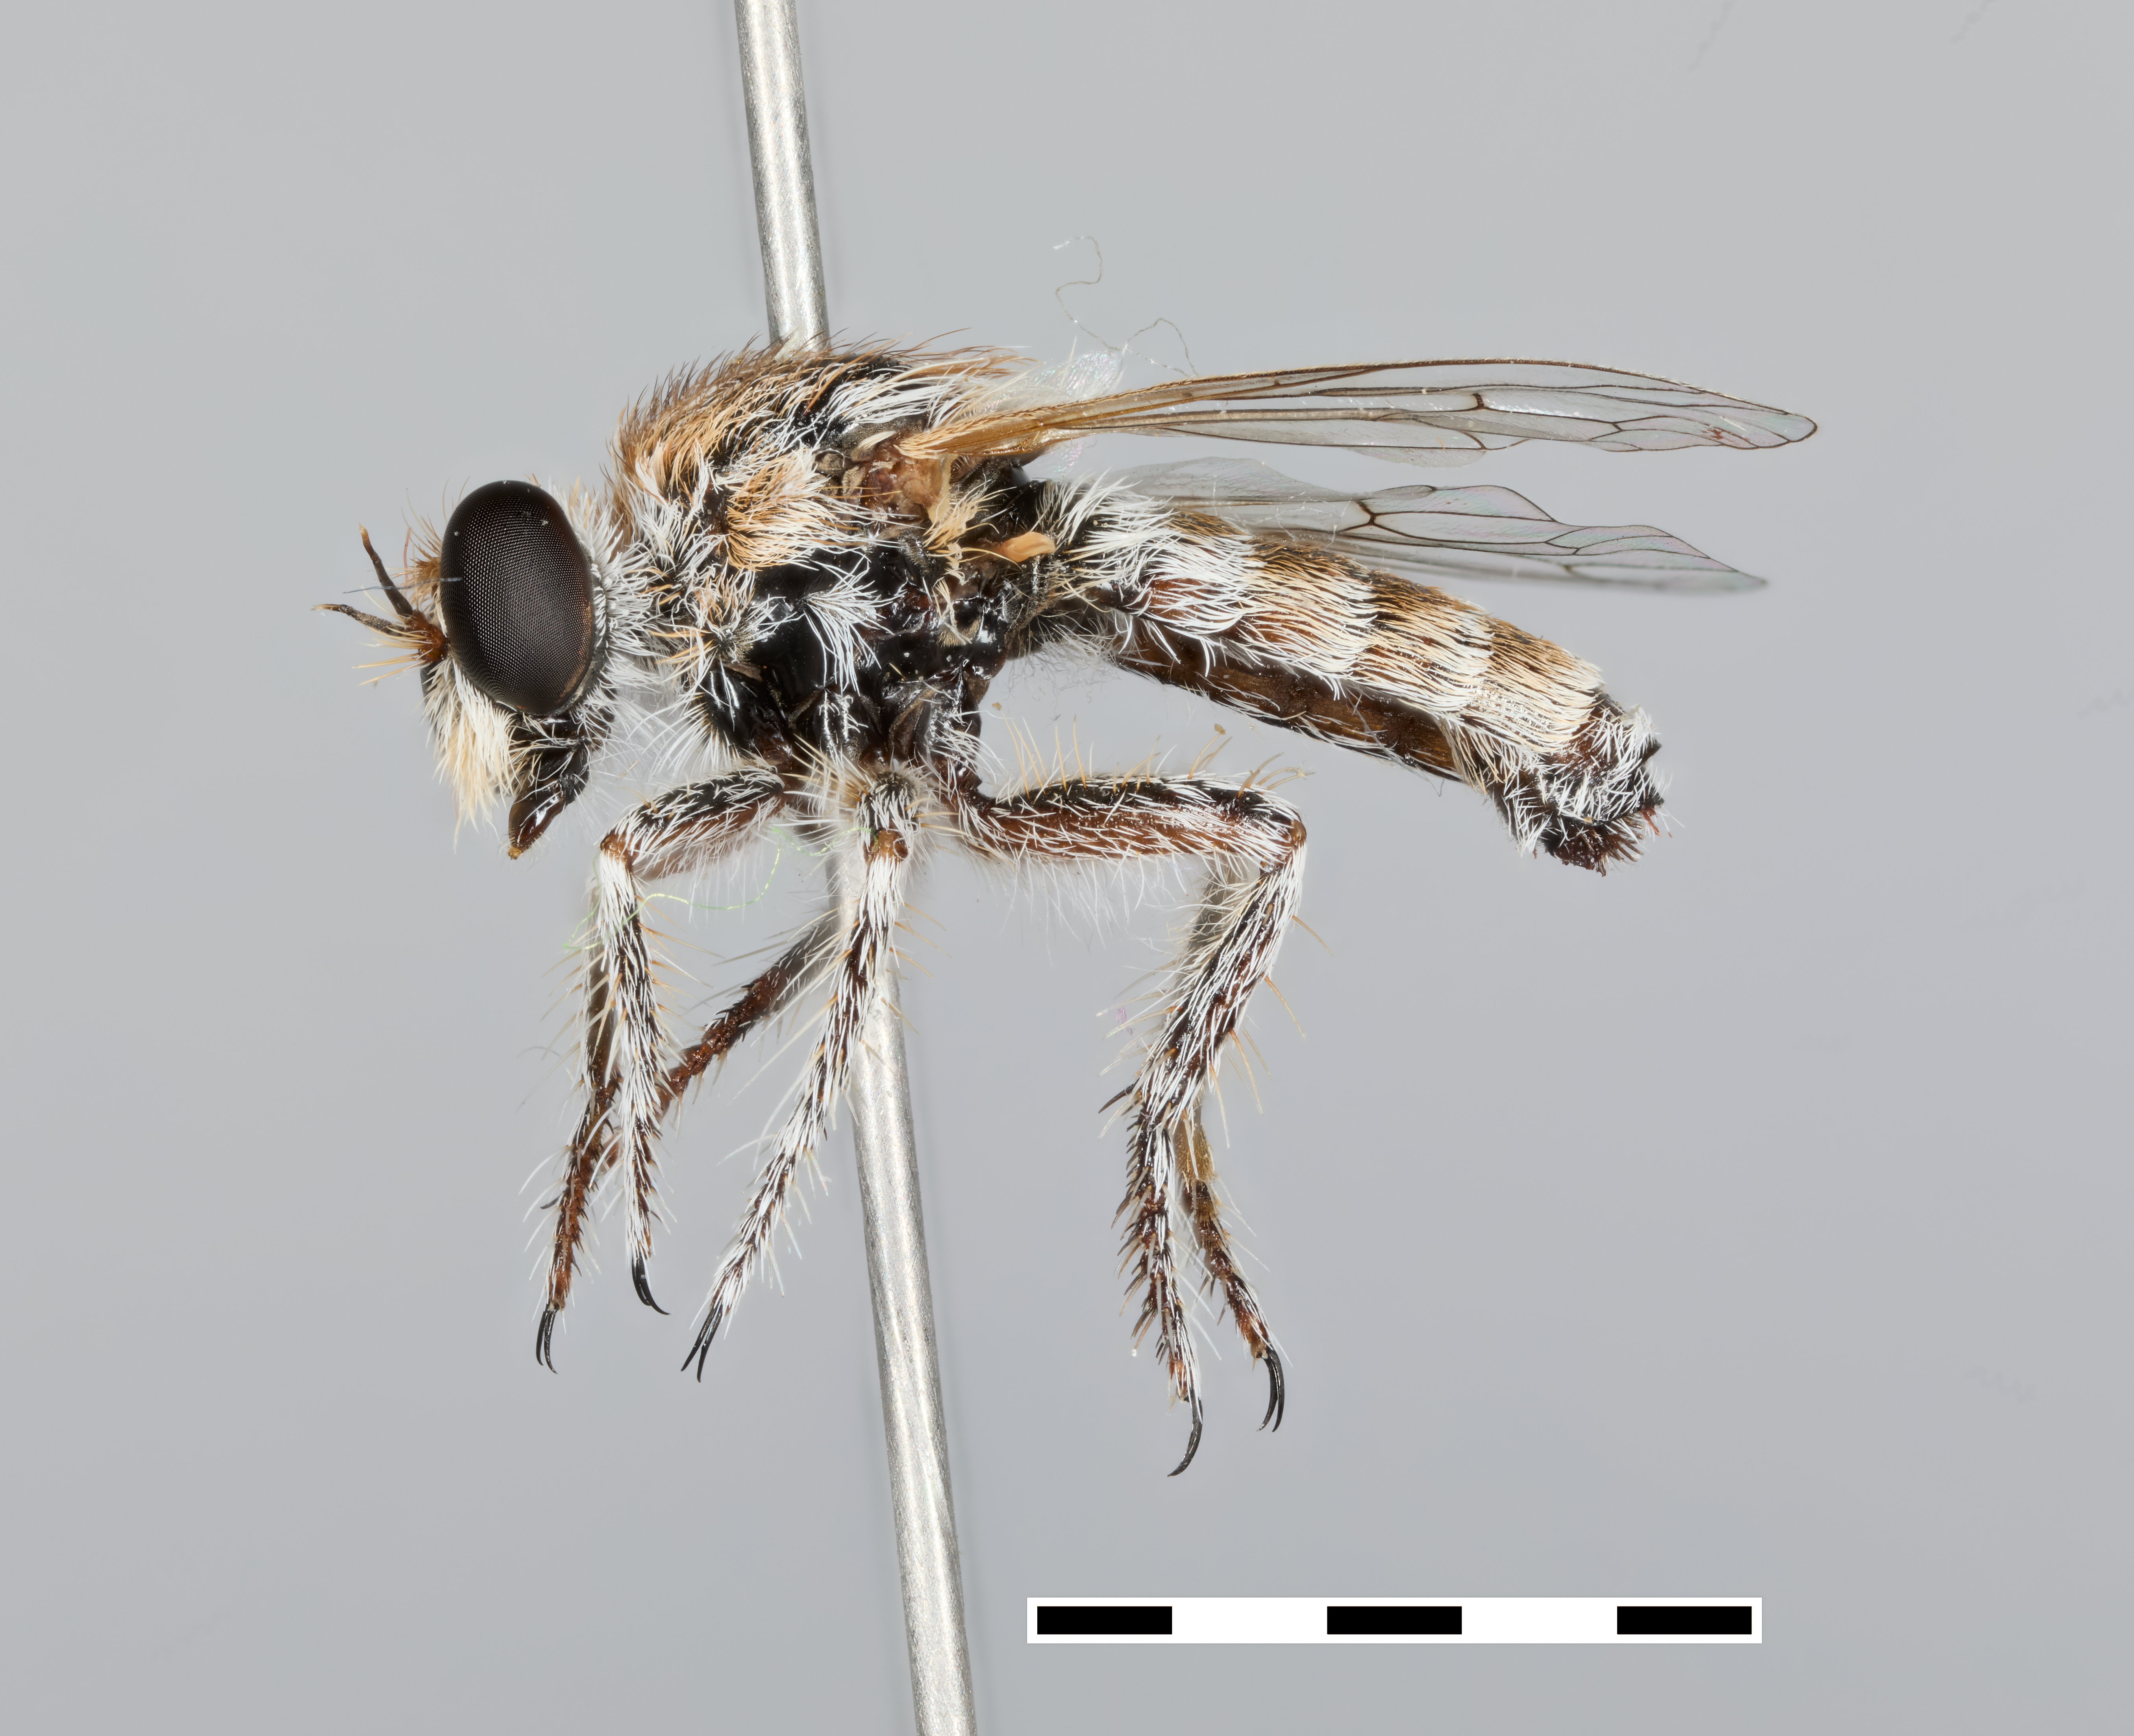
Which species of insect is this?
Acnephalomyia eremia
